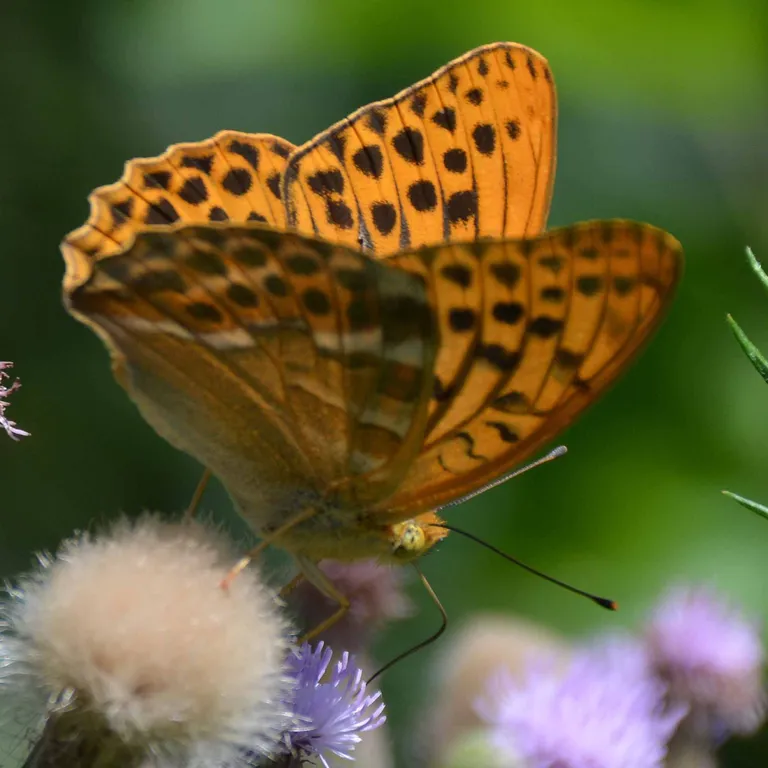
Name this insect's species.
Argynnis paphia
